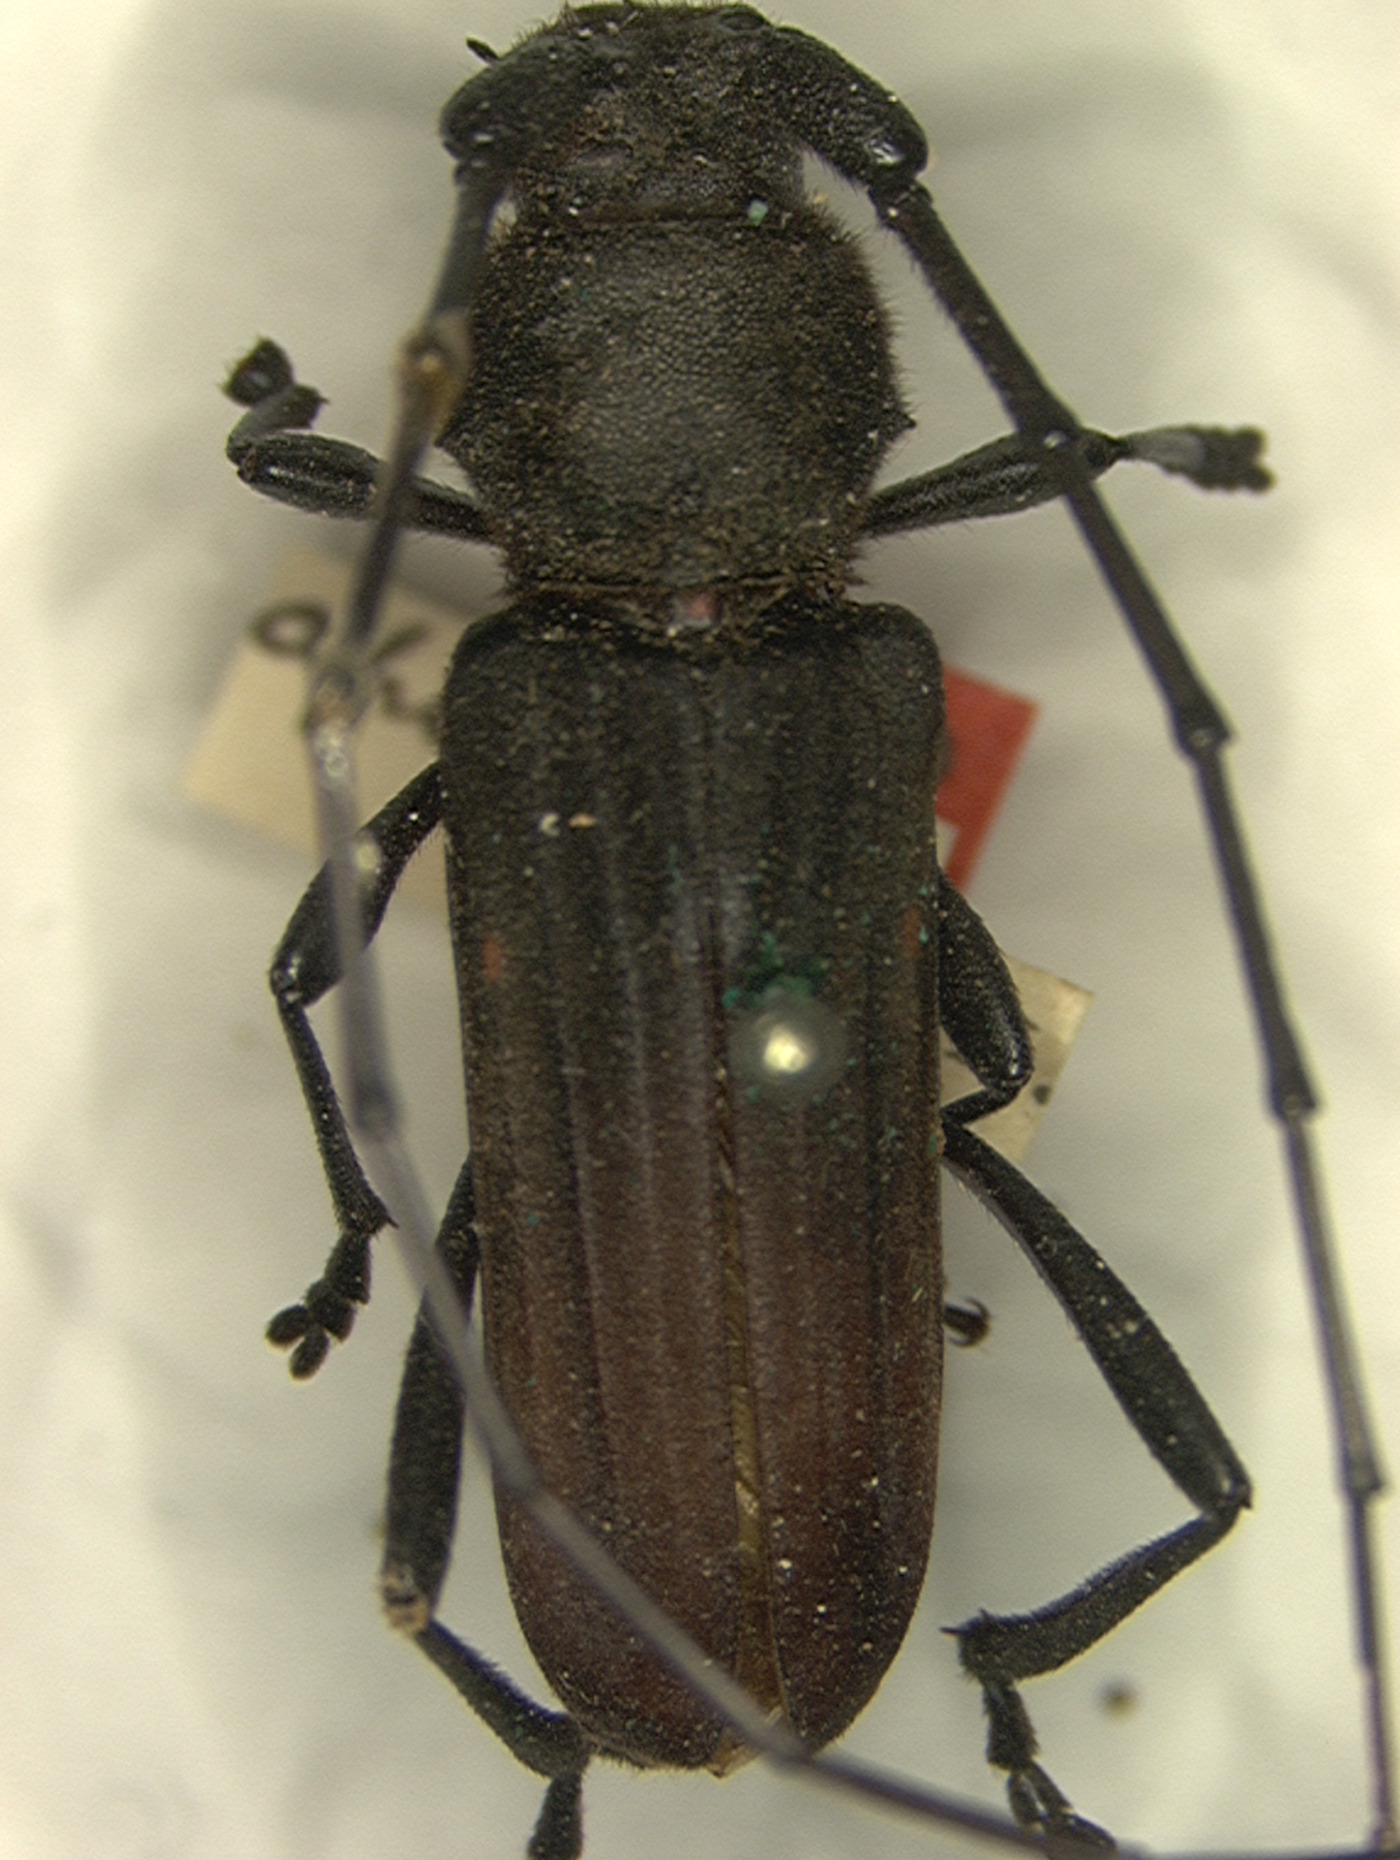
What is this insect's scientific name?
Tragidion coquus (also Tragidion apicatum)
